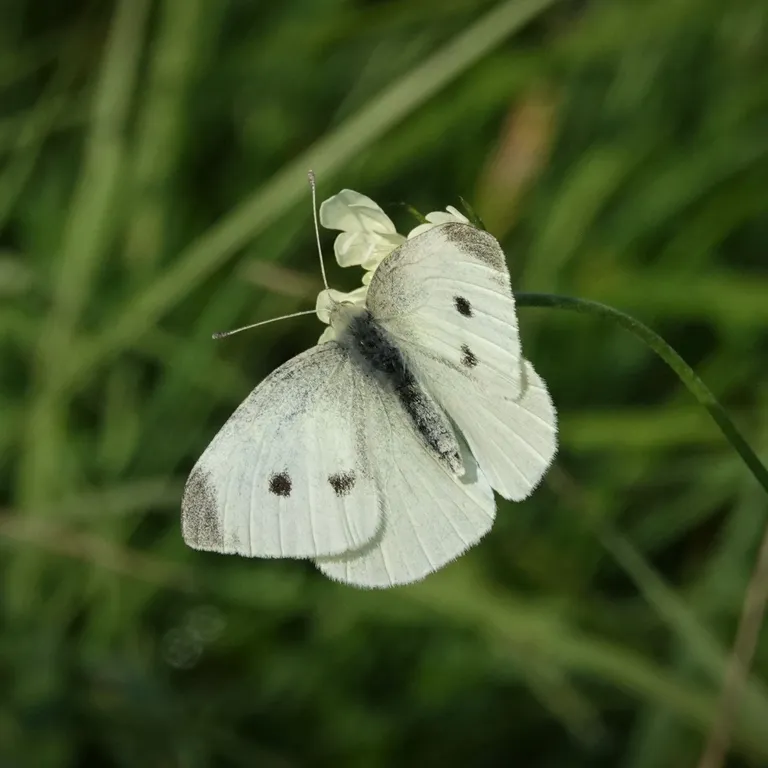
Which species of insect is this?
Pieris rapae
